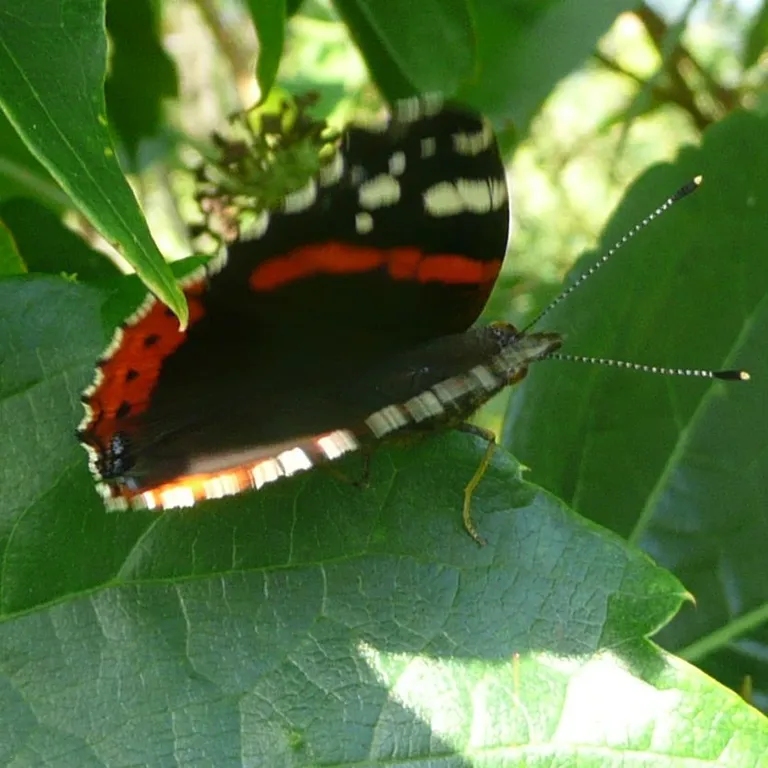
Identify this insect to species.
Vanessa atalanta
